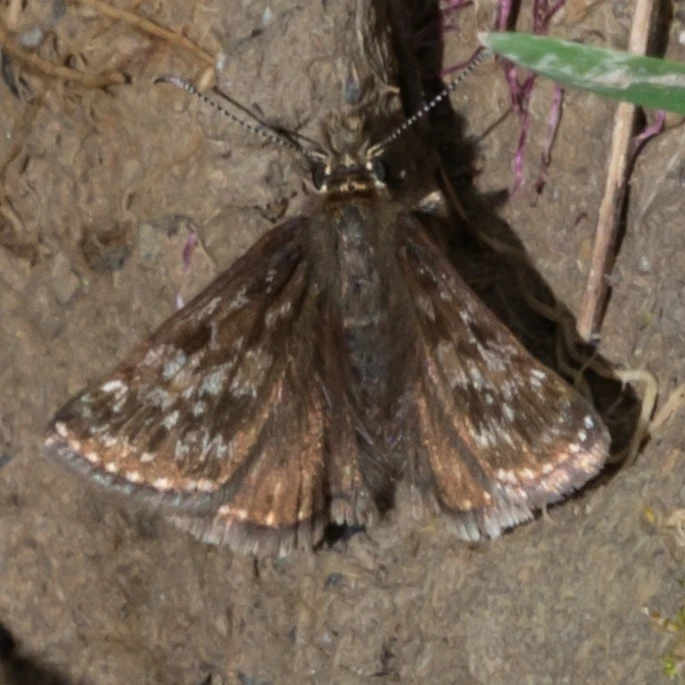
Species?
Erynnis tages
